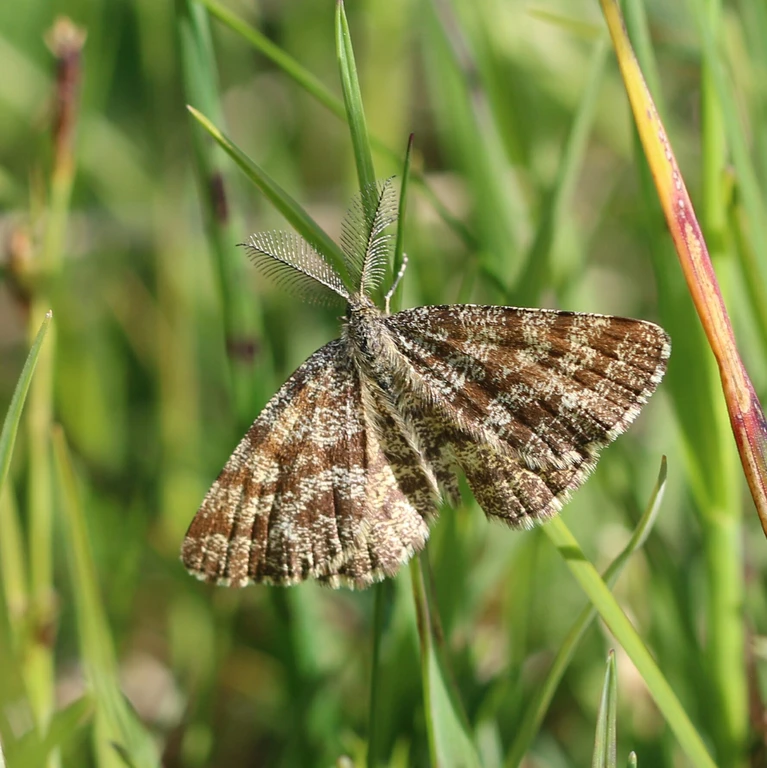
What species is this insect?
Ematurga atomaria
